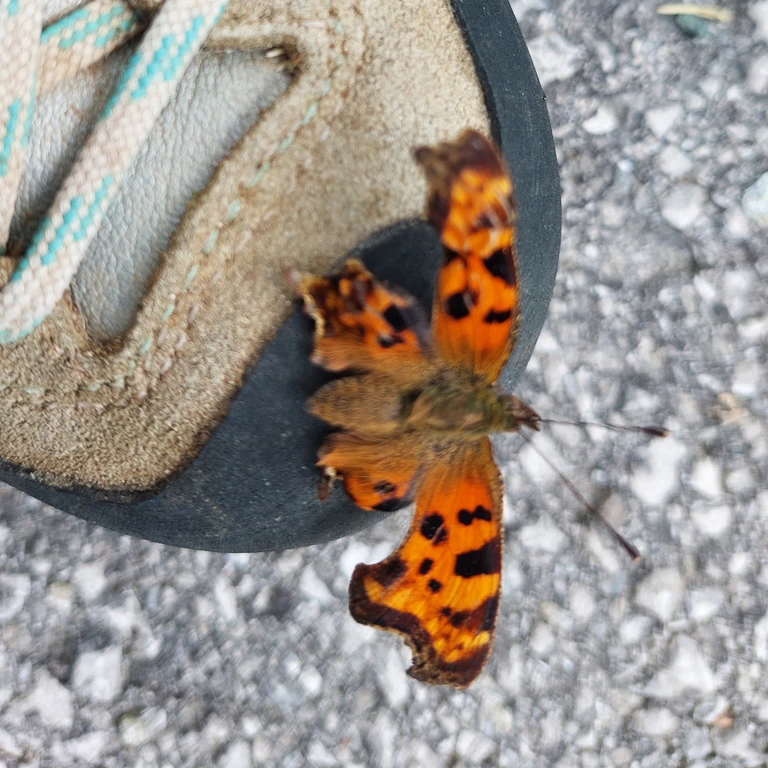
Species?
Polygonia c-album
